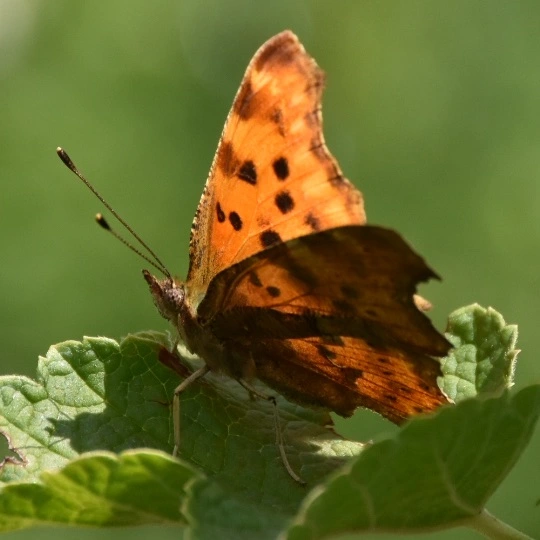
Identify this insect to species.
Polygonia c-album
